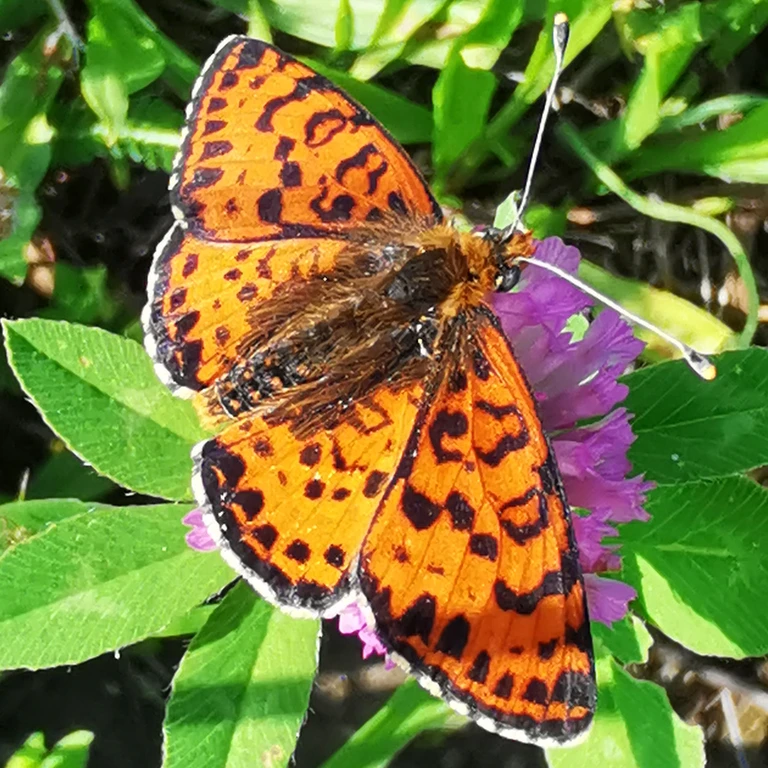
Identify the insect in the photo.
Melitaea didyma
